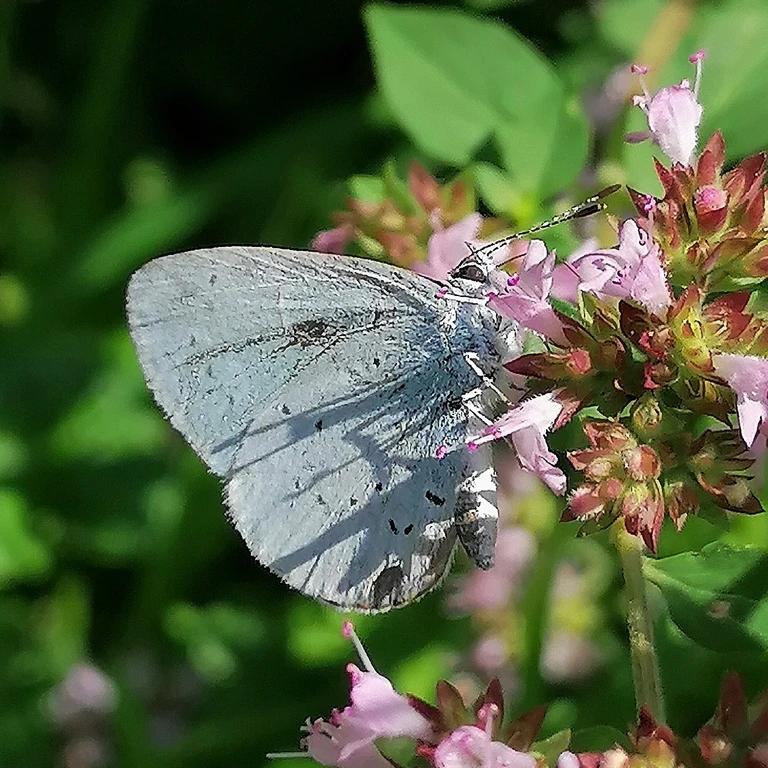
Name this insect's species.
Celastrina argiolus
